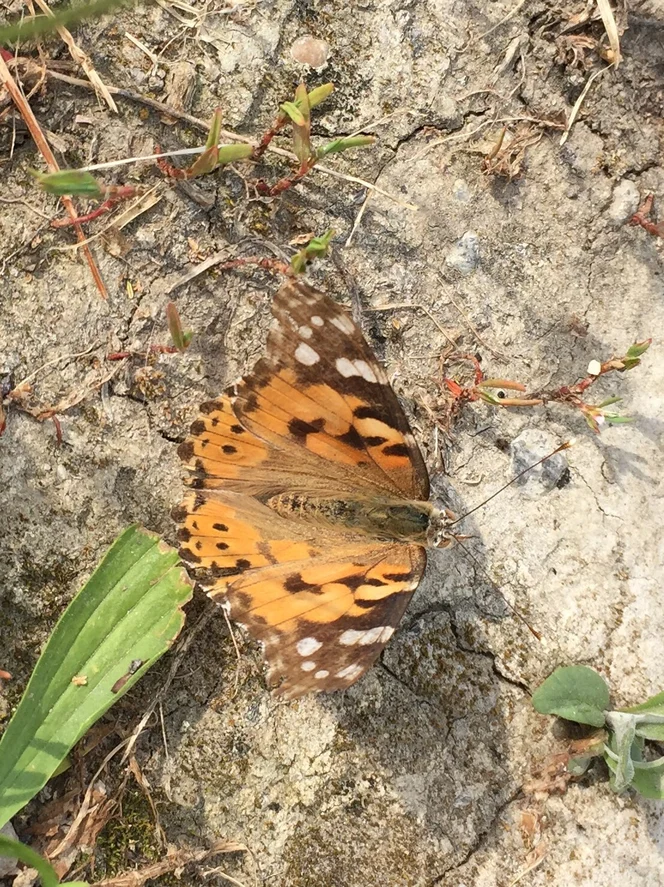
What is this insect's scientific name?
Vanessa cardui
